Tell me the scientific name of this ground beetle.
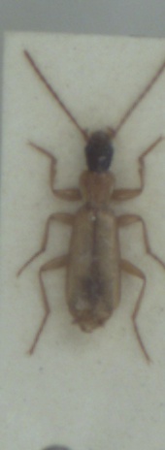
Paradromius longiceps
